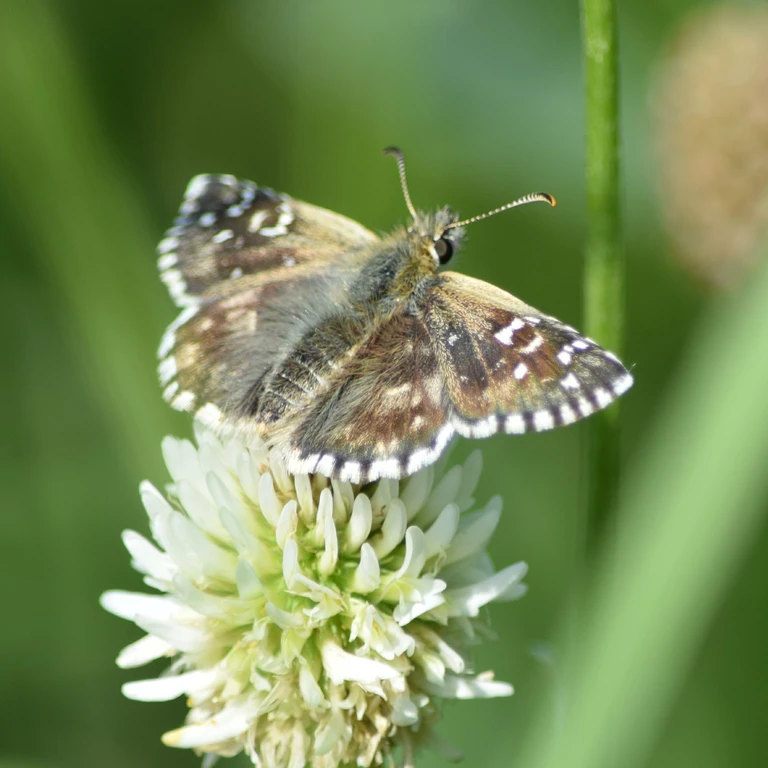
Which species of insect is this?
Pyrgus armoricanus
